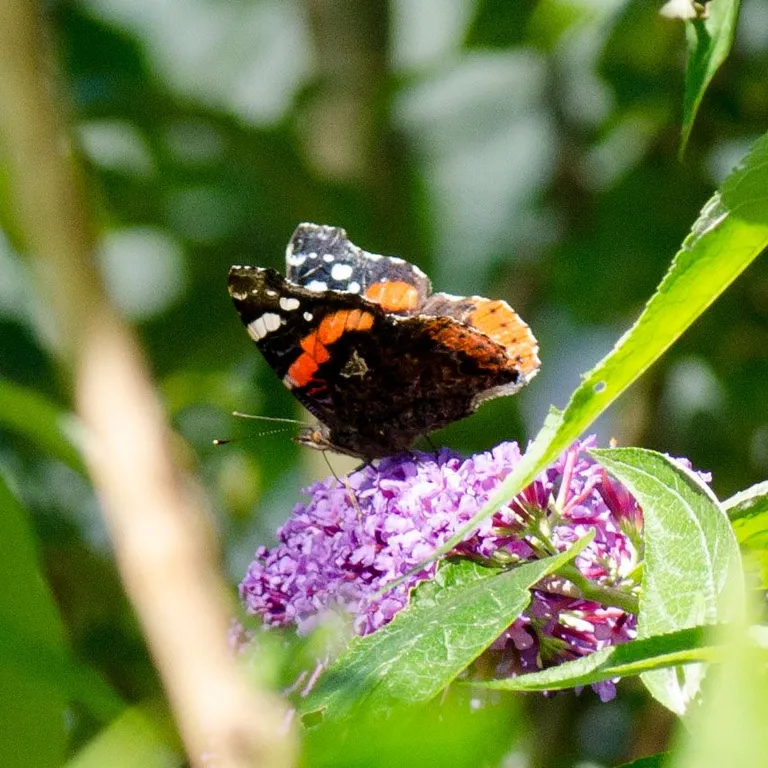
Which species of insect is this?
Vanessa atalanta
